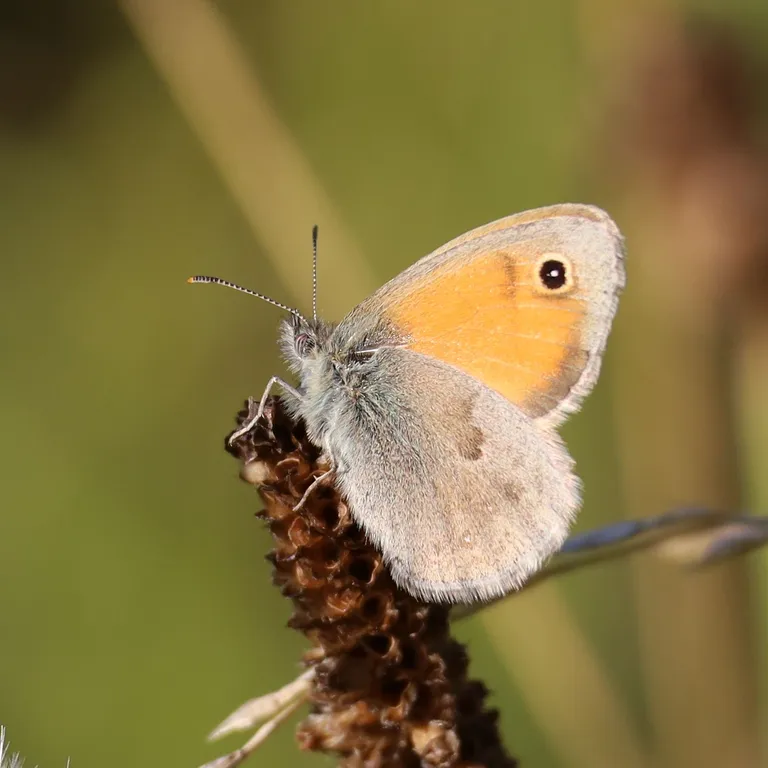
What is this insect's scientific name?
Coenonympha pamphilus
